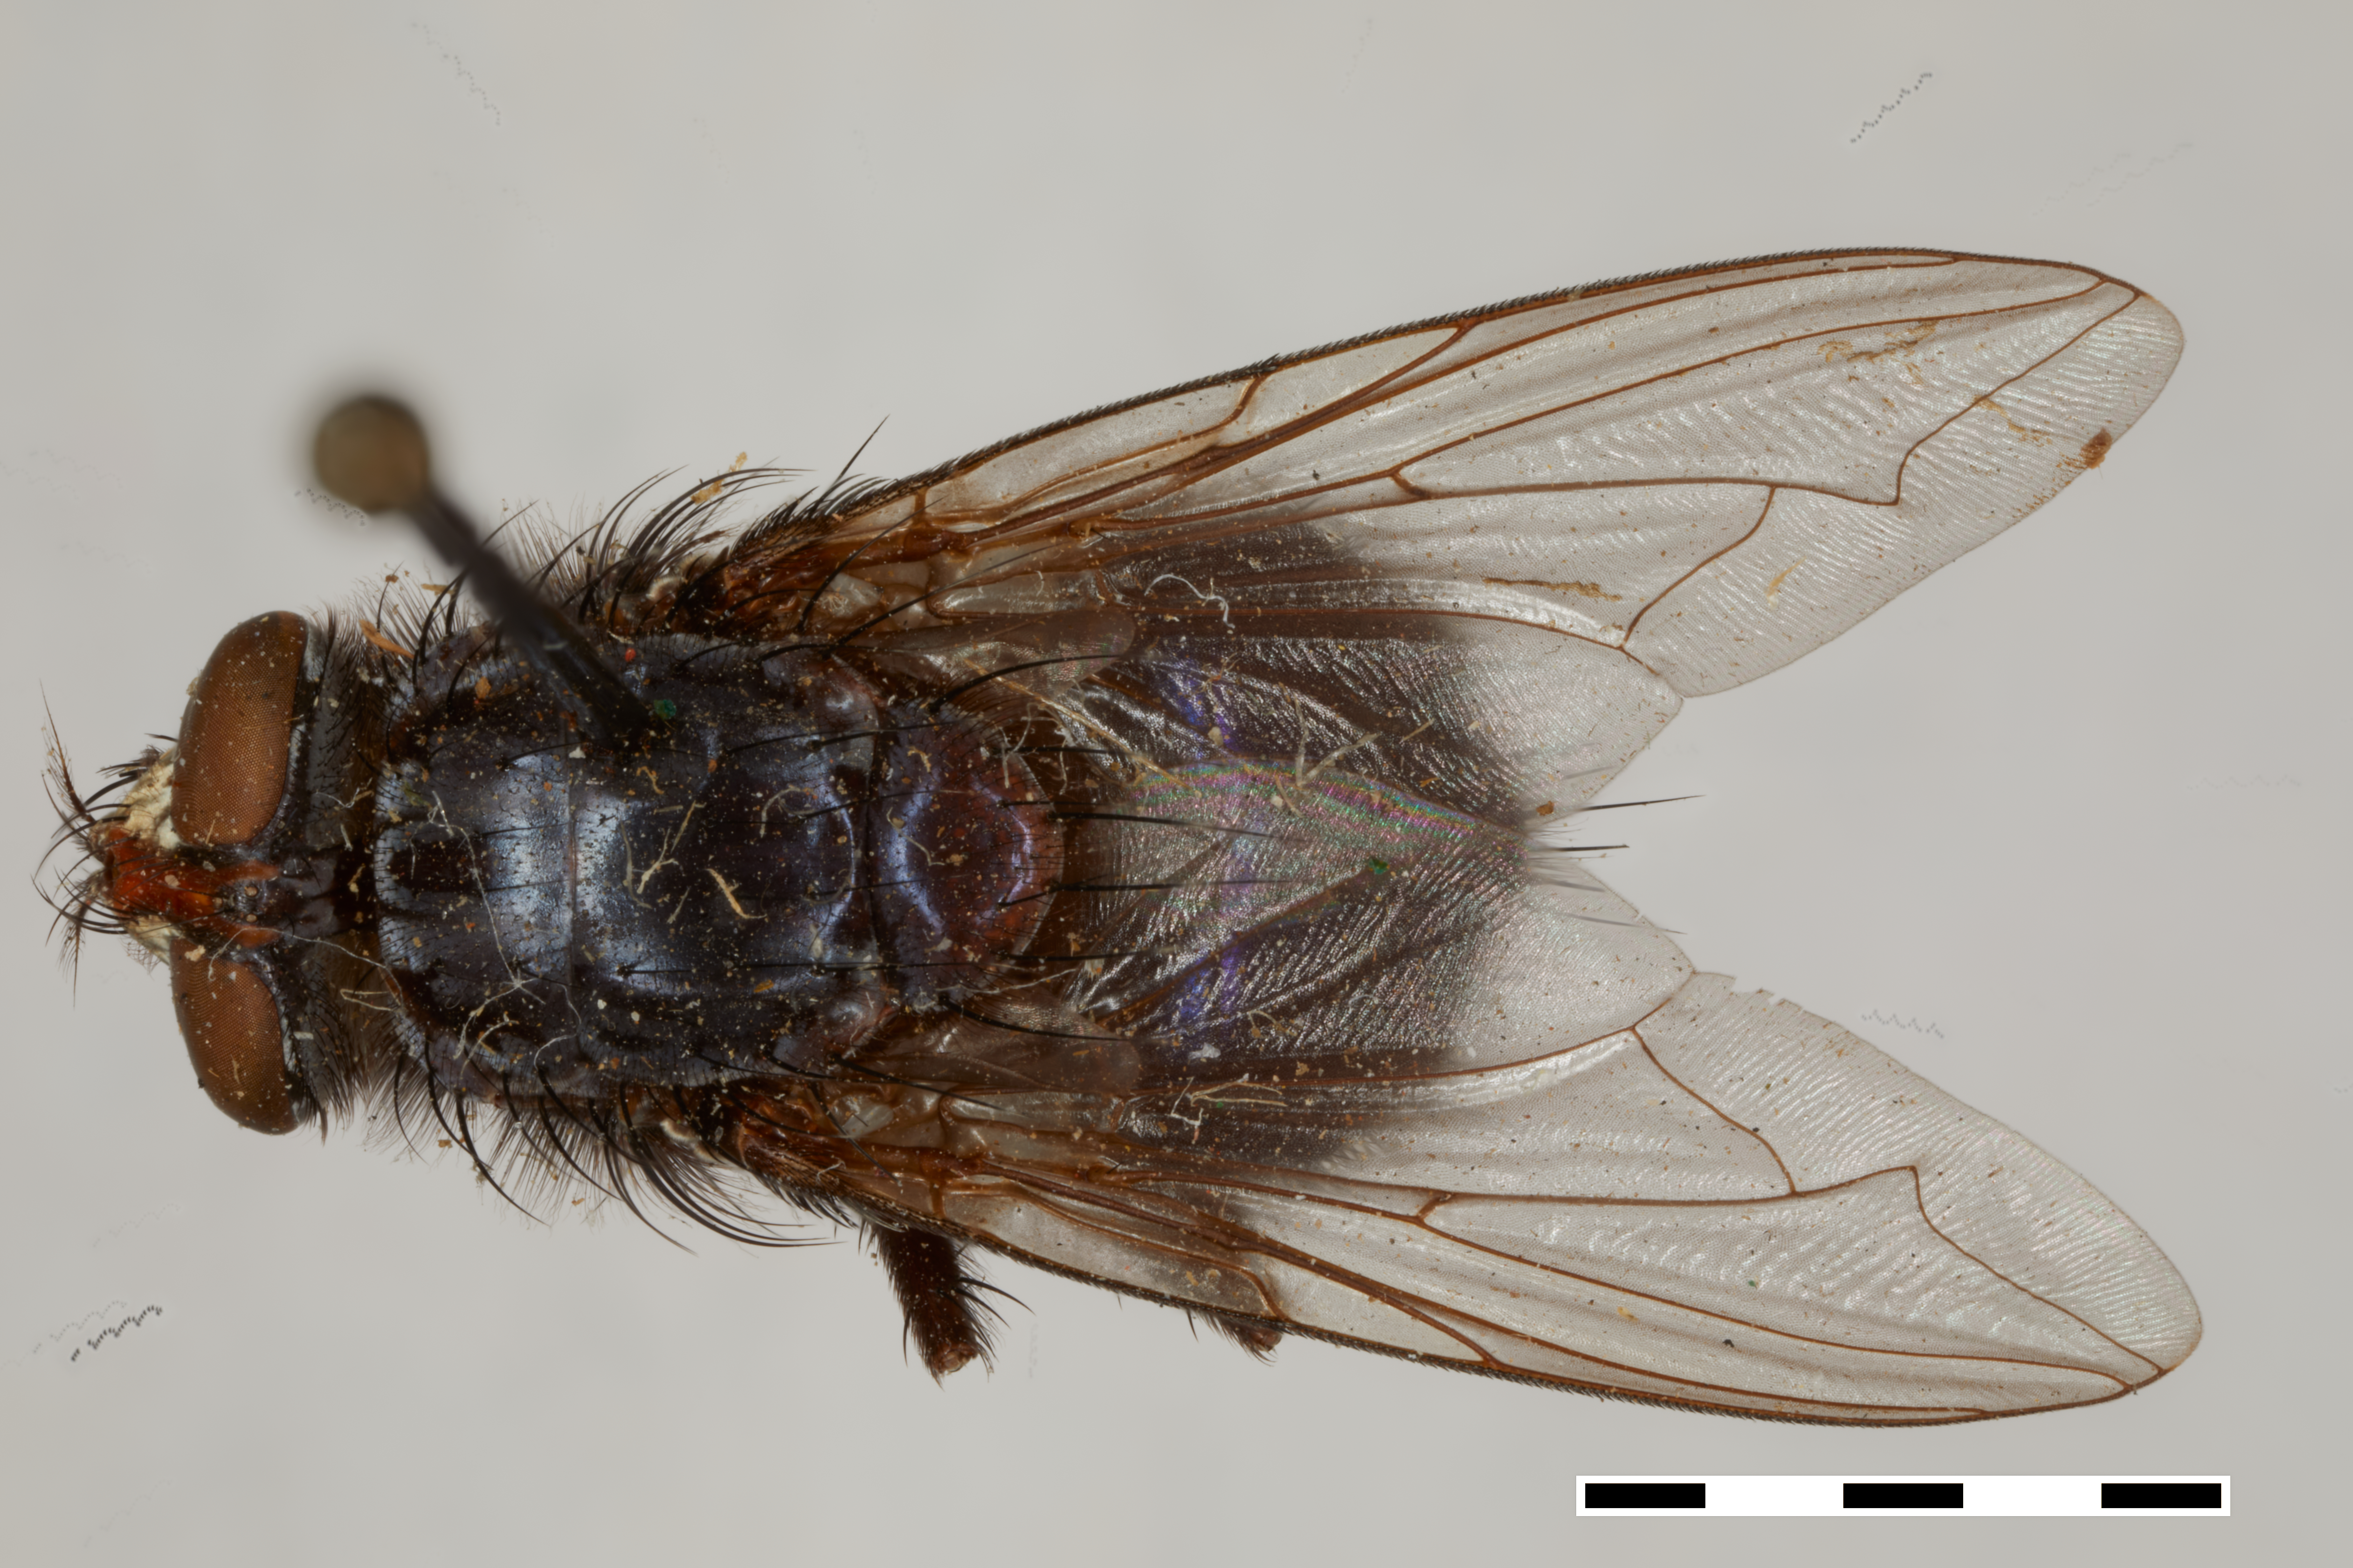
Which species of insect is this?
Cynomyia americana
